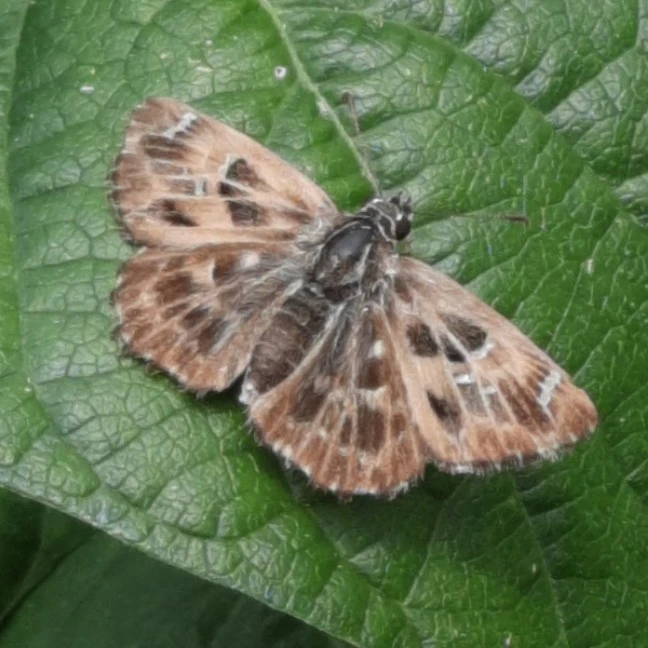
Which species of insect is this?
Carcharodus alceae
